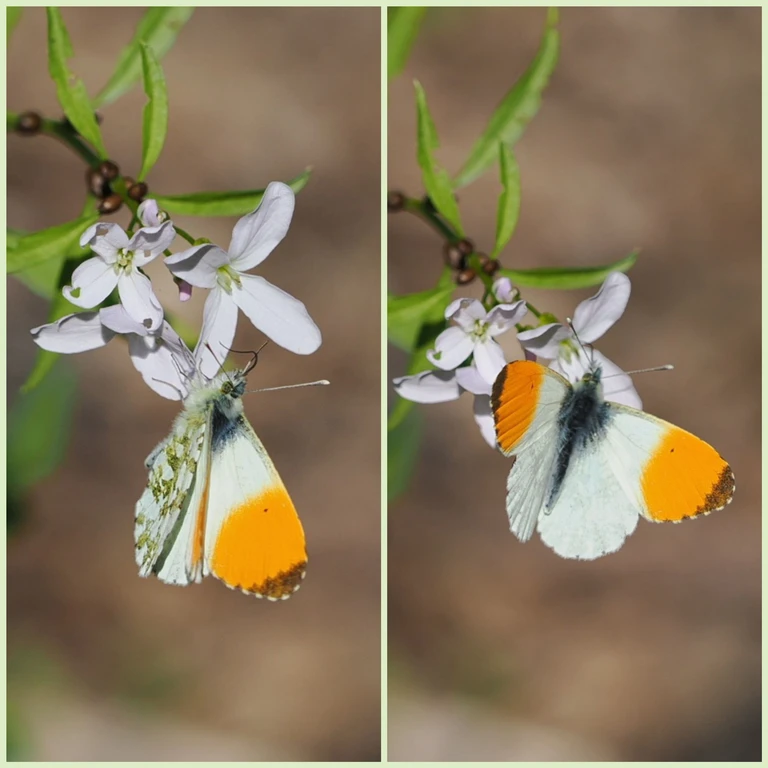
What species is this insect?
Anthocharis cardamines
